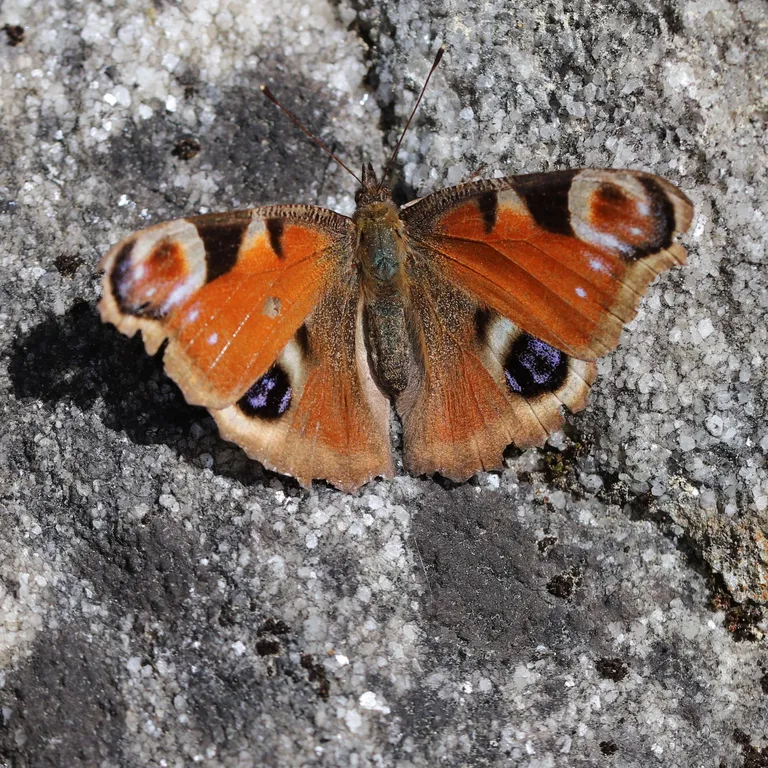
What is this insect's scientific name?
Aglais io
